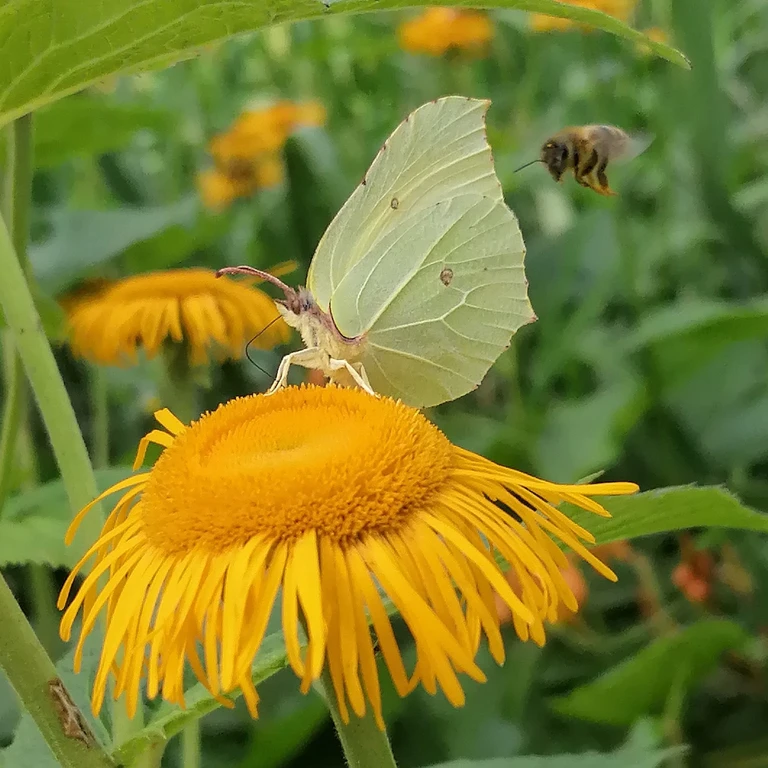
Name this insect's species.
Gonepteryx rhamni
